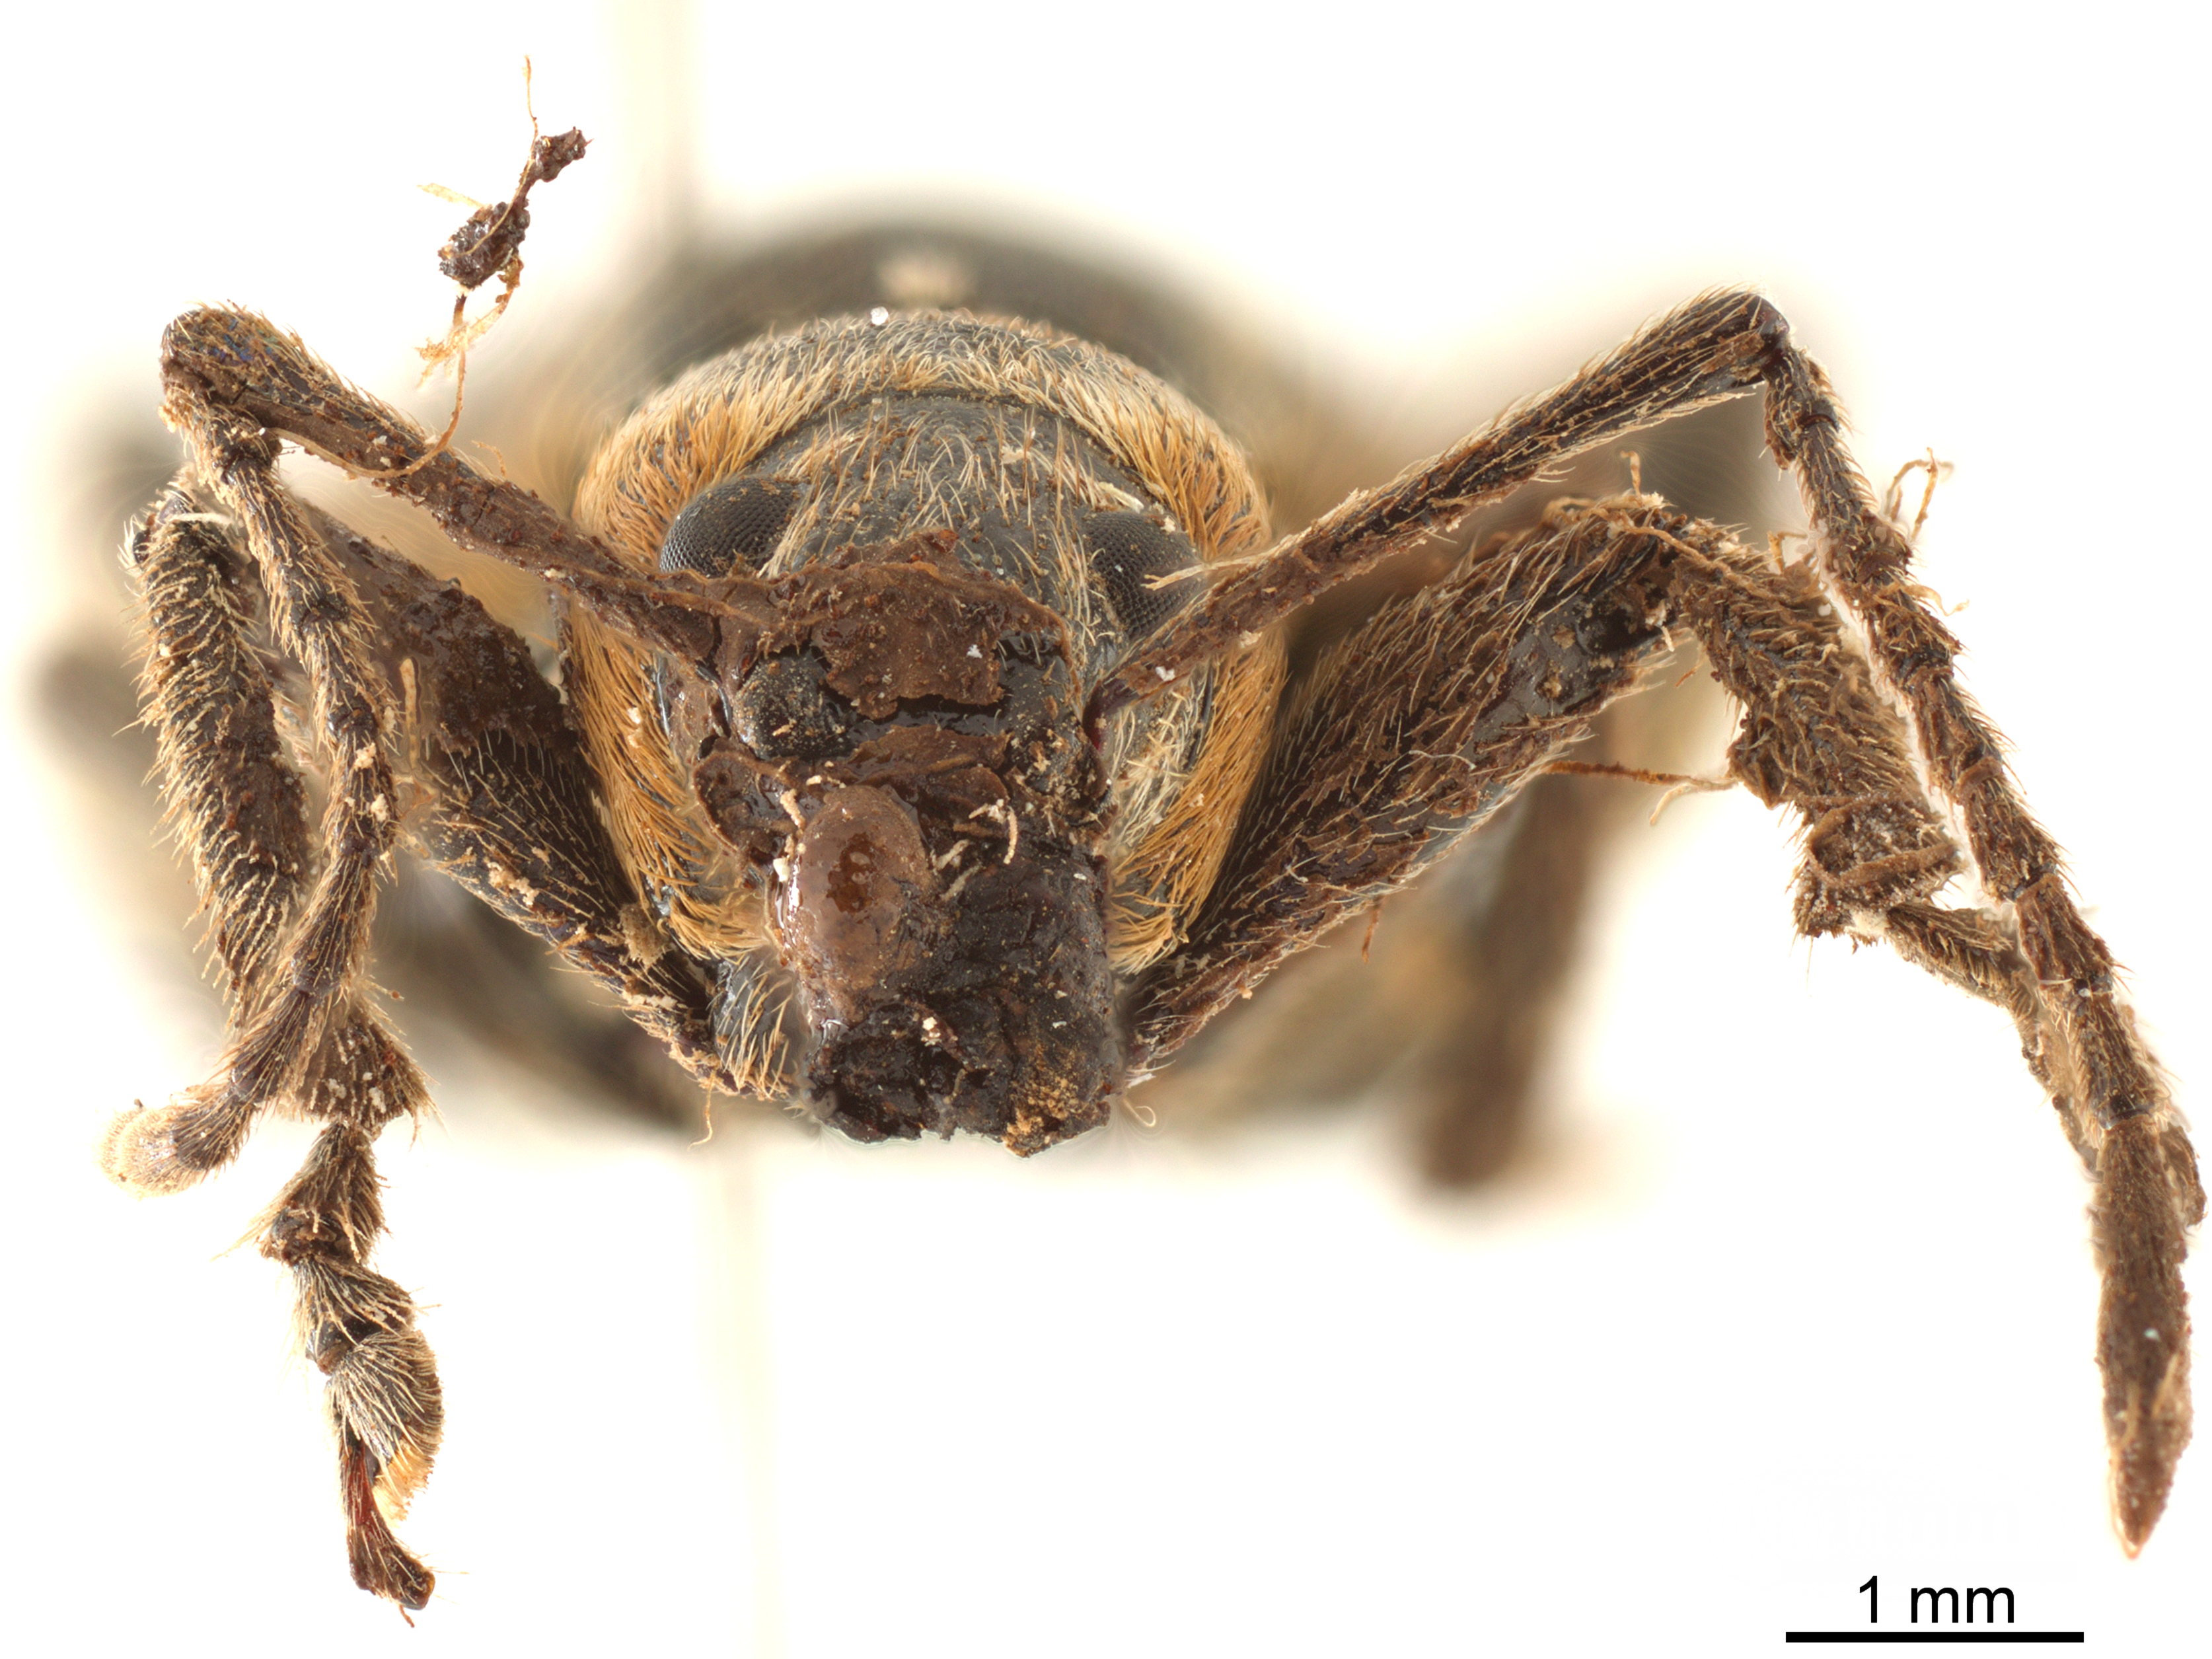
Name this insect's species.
Rhyncogonus navicularis
